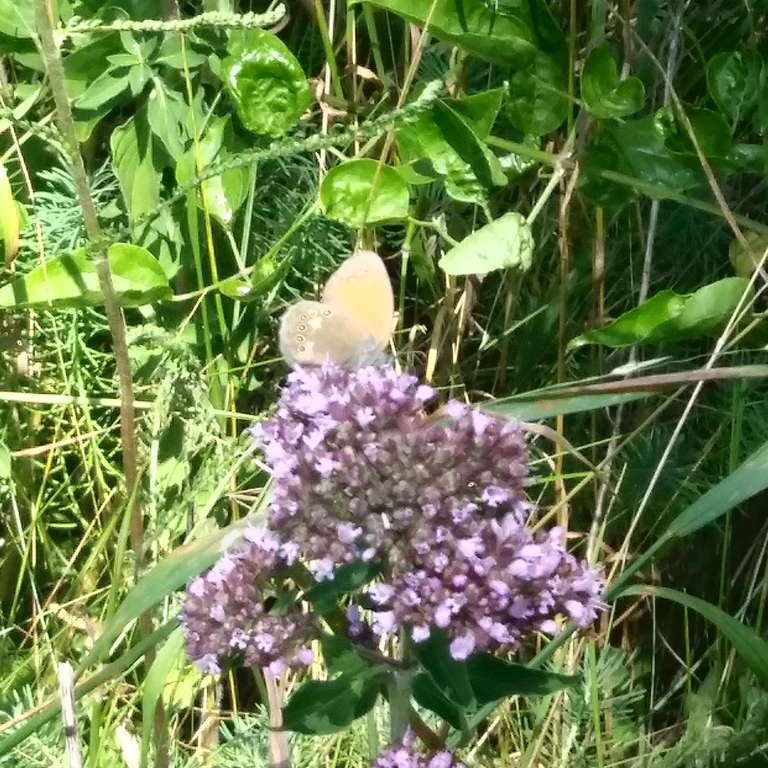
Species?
Coenonympha glycerion (also Coenonympha iphis)
